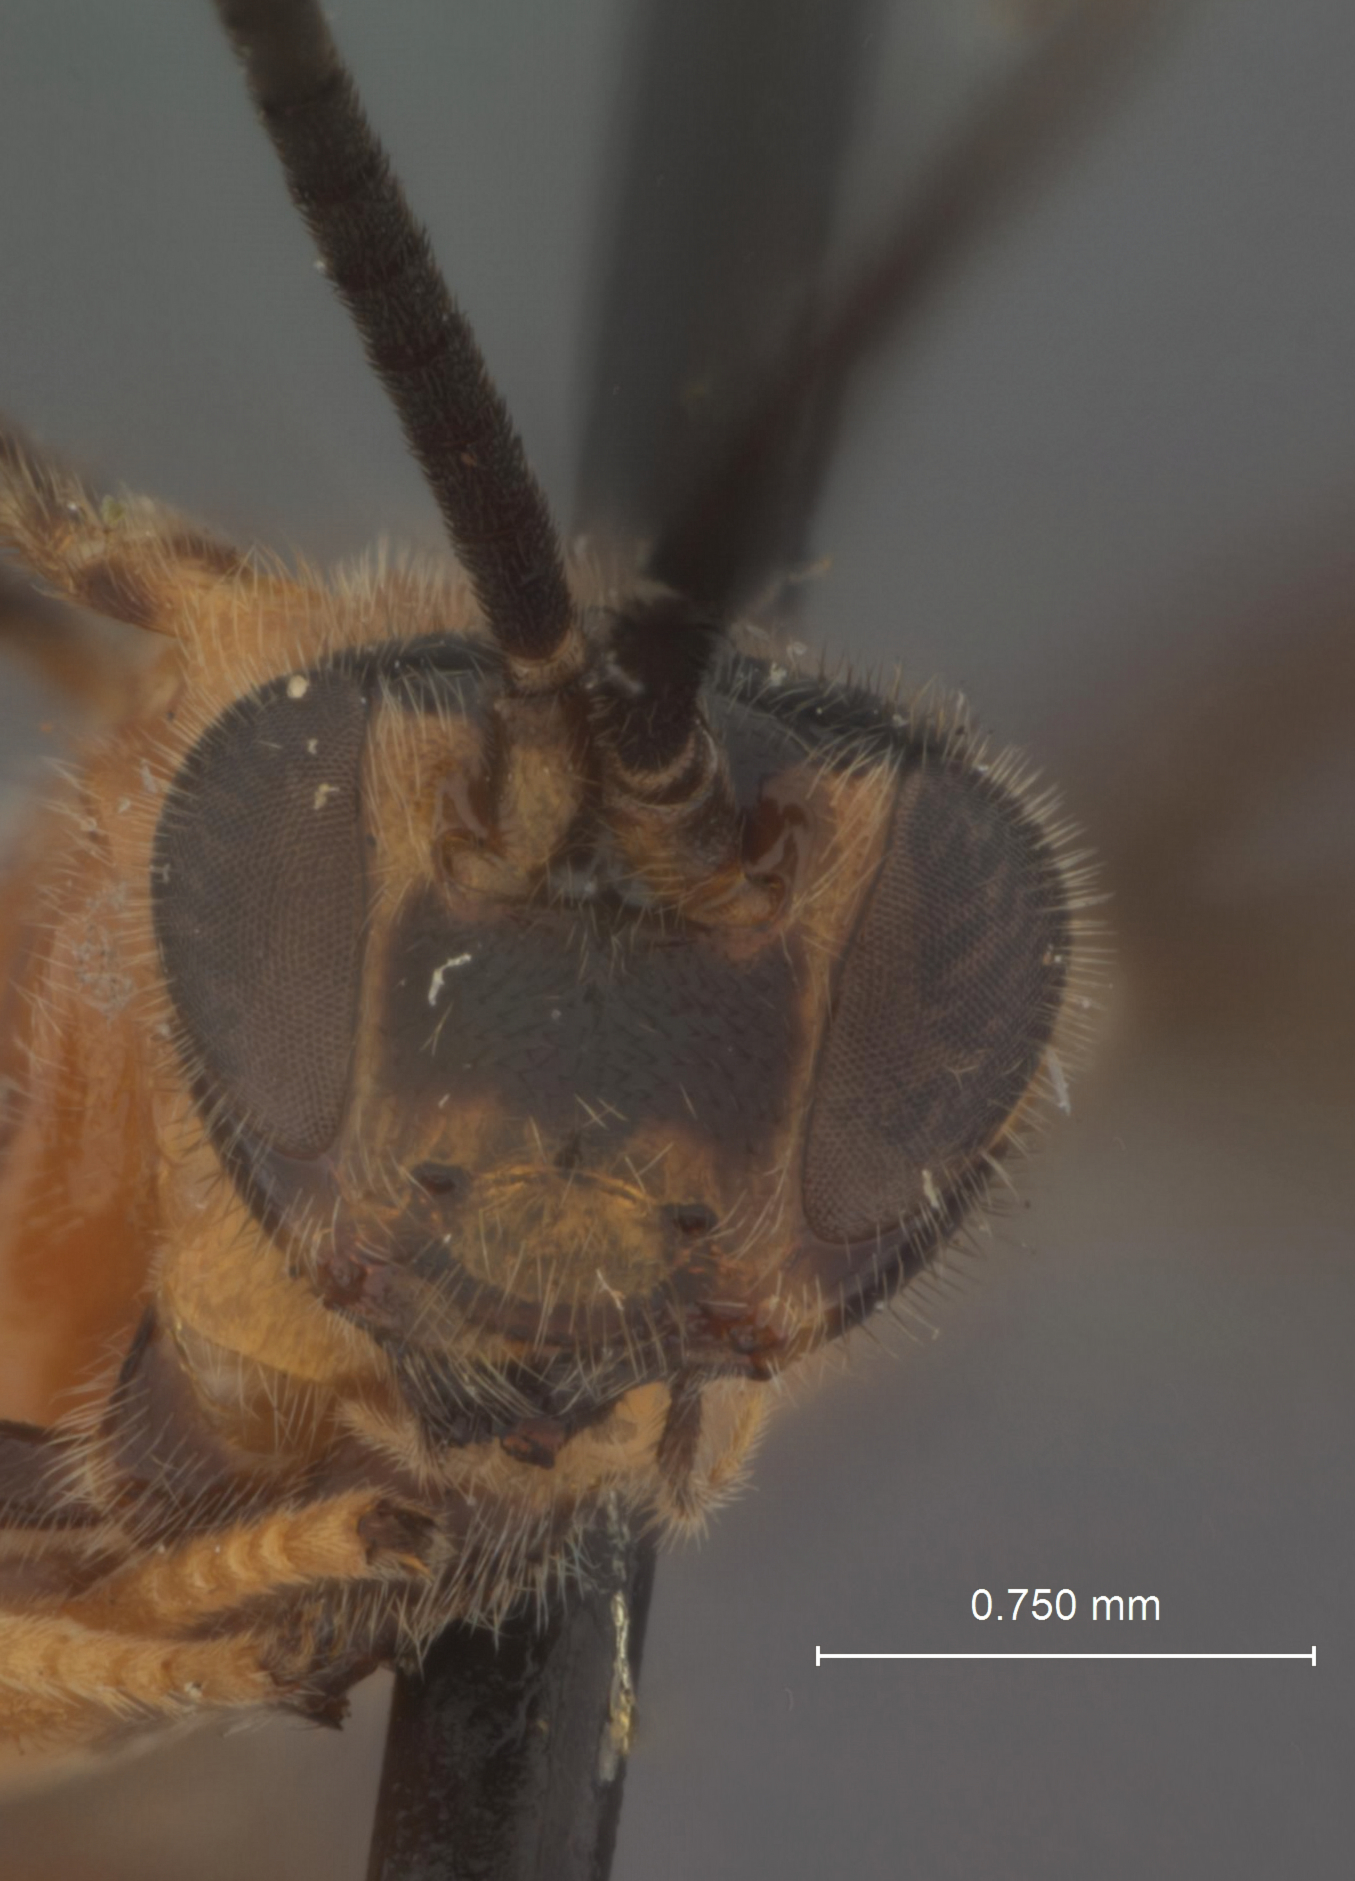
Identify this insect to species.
Cardiochiles therberiae
